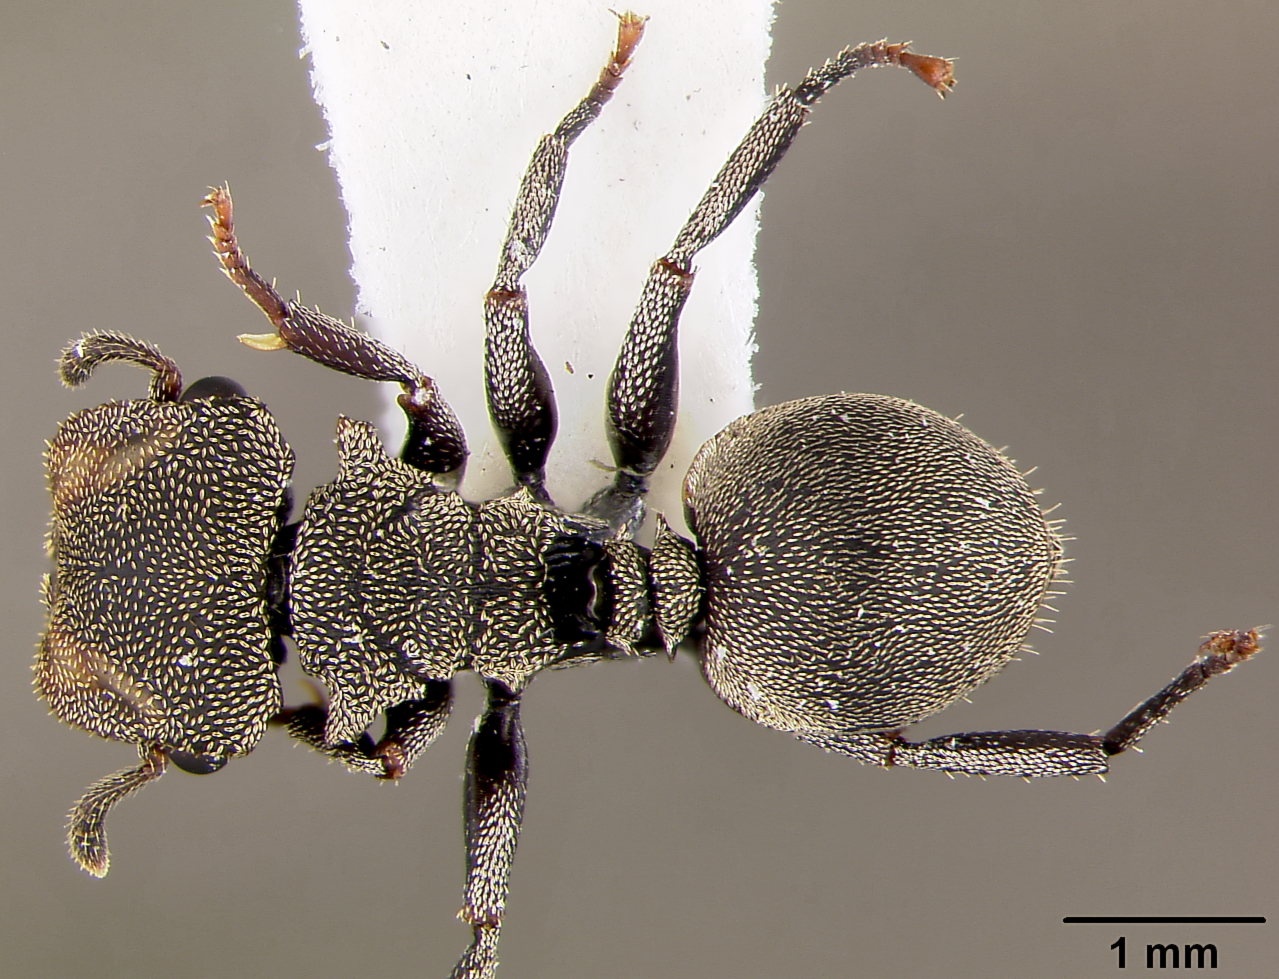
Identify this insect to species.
Paracryptocerus patei
